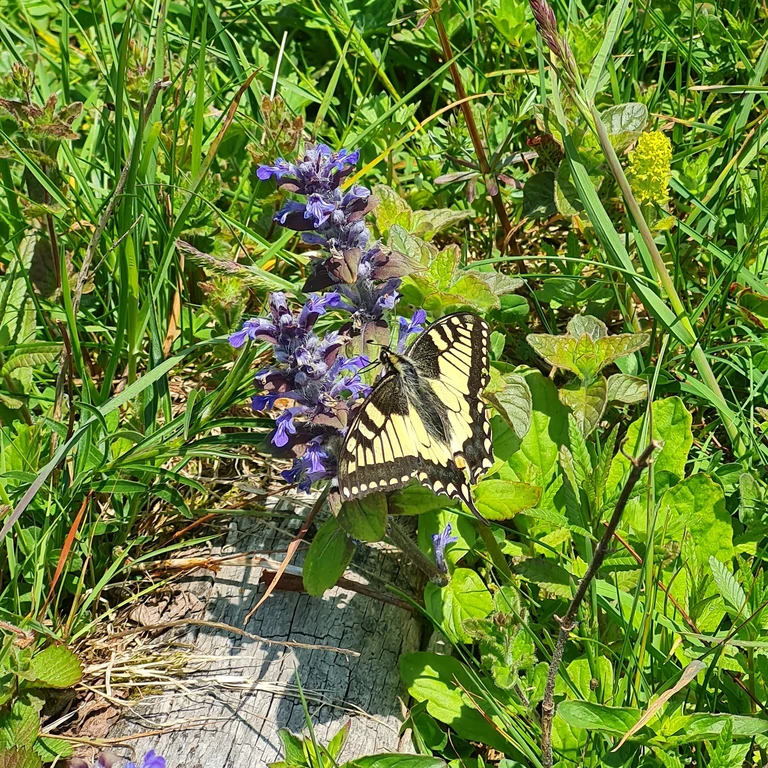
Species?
Papilio machaon
